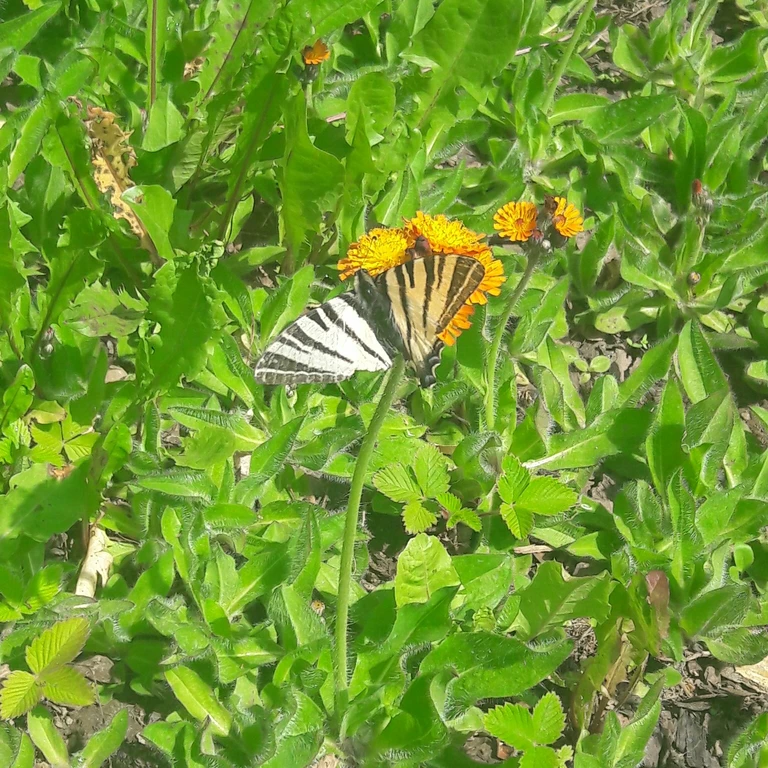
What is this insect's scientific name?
Iphiclides podalirius
